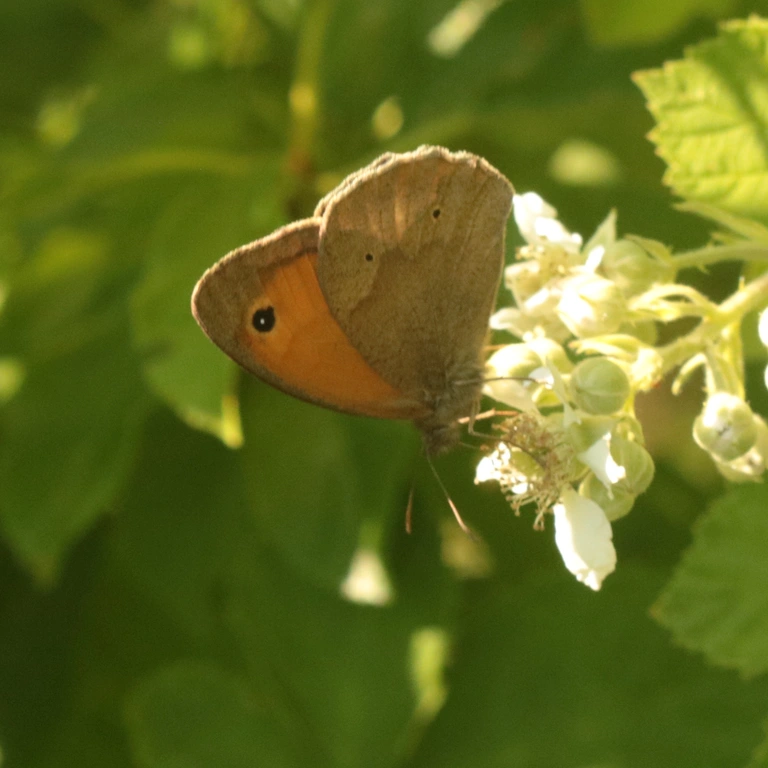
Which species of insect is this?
Maniola jurtina
